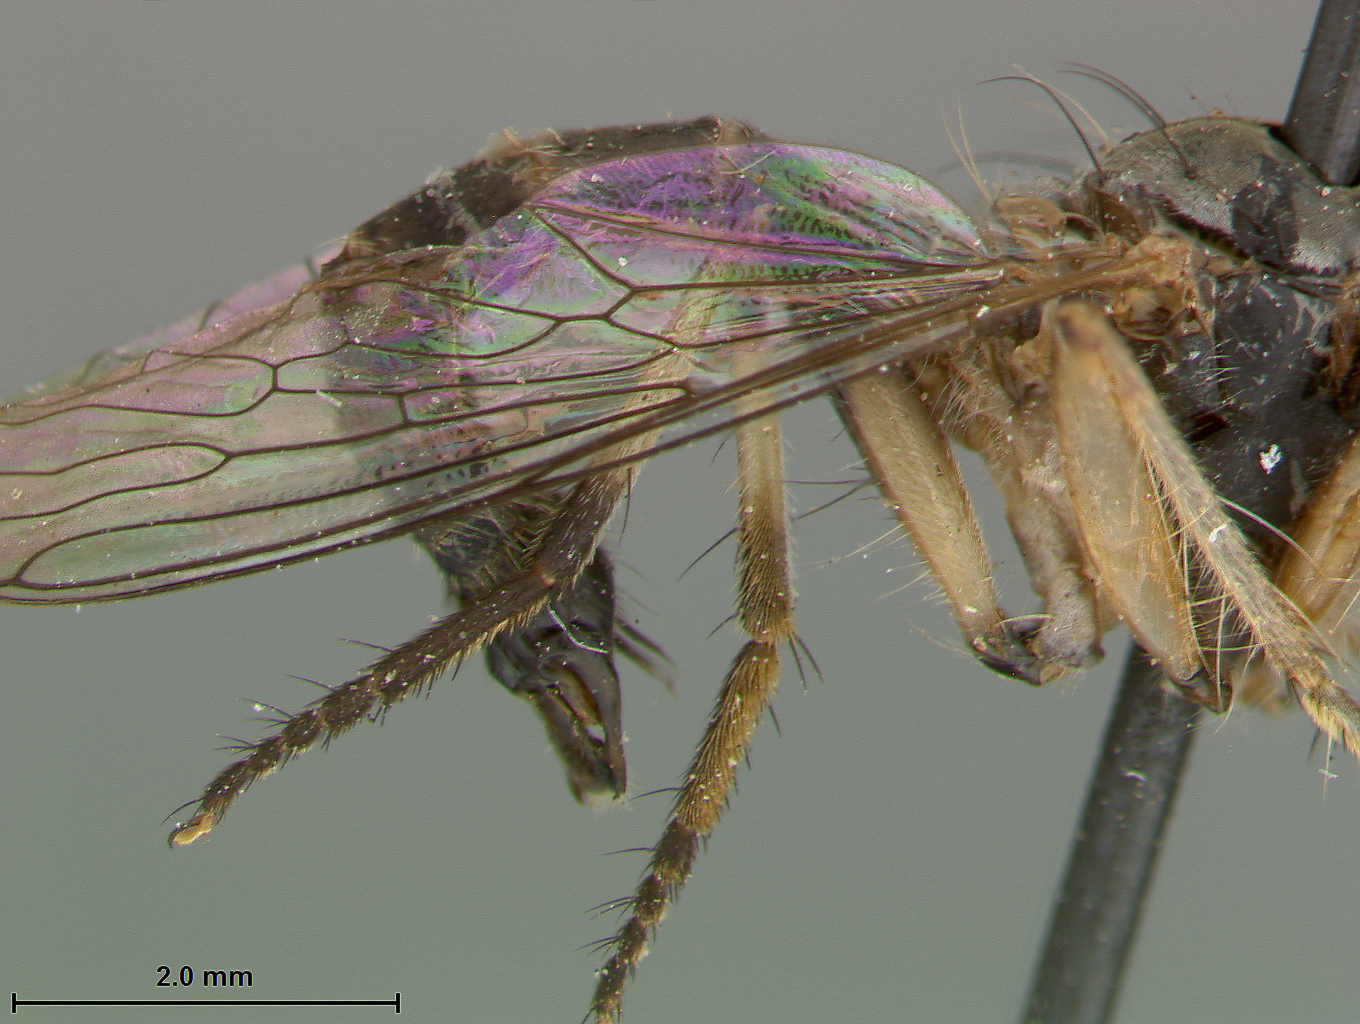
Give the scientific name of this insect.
Ommatius nilgiriensis
